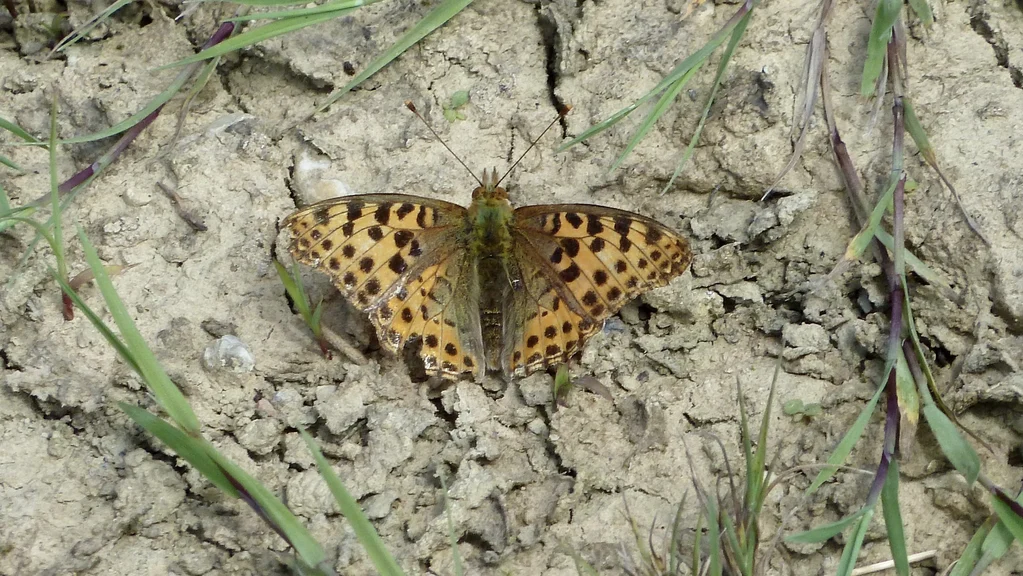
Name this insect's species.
Issoria lathonia
